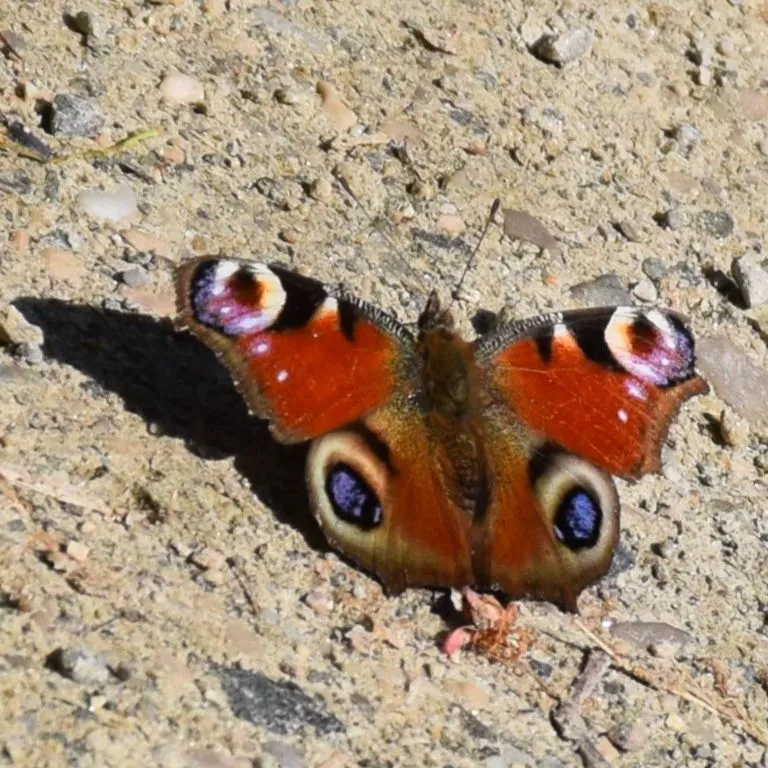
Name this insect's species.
Aglais io
